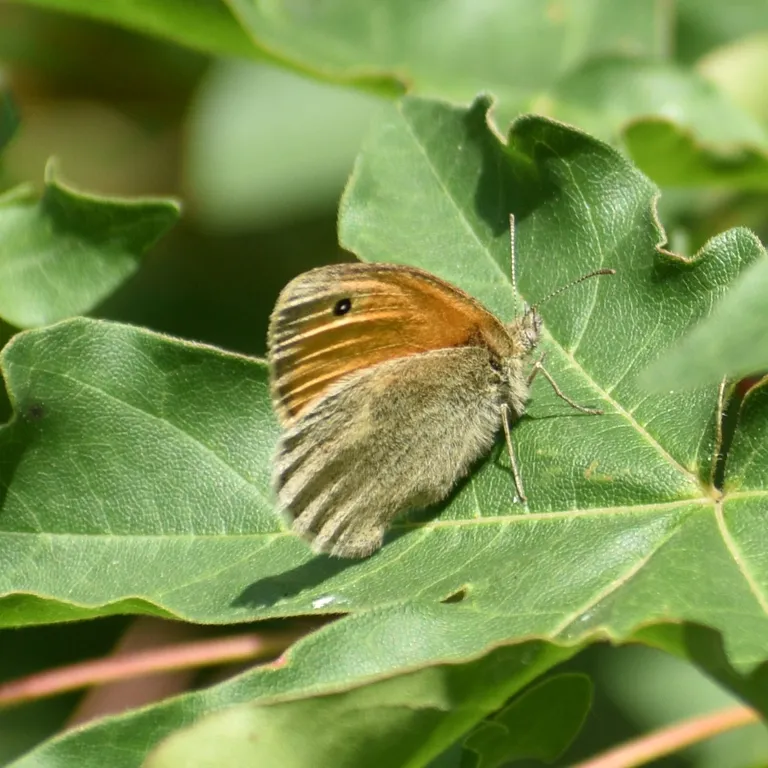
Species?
Coenonympha pamphilus
